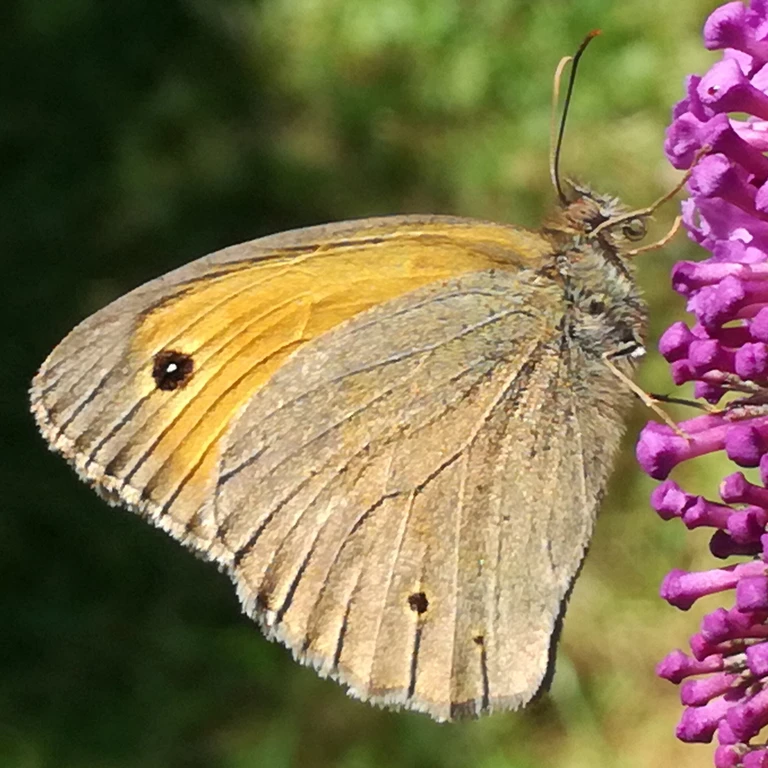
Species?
Maniola jurtina
